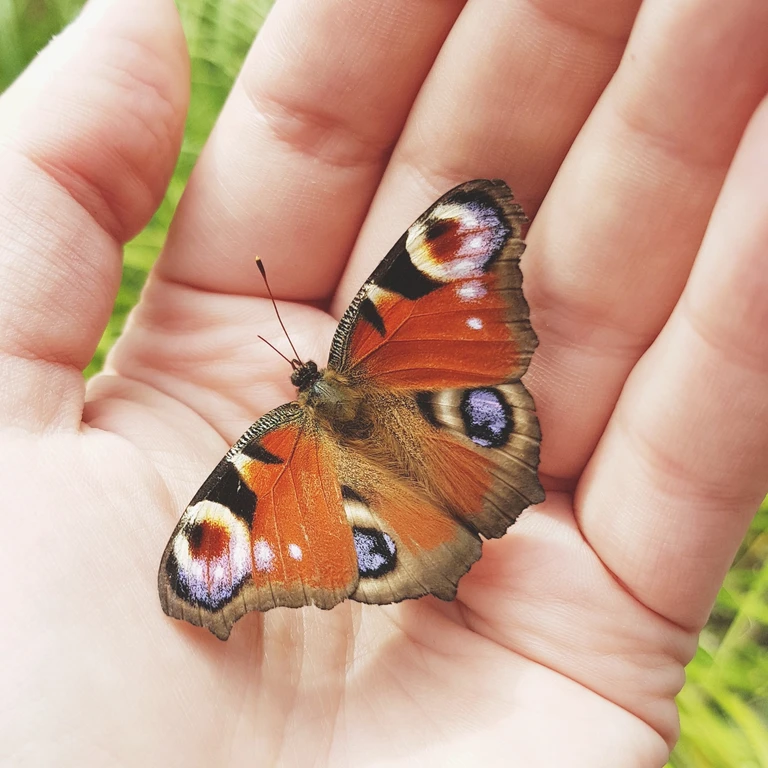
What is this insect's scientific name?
Aglais io
